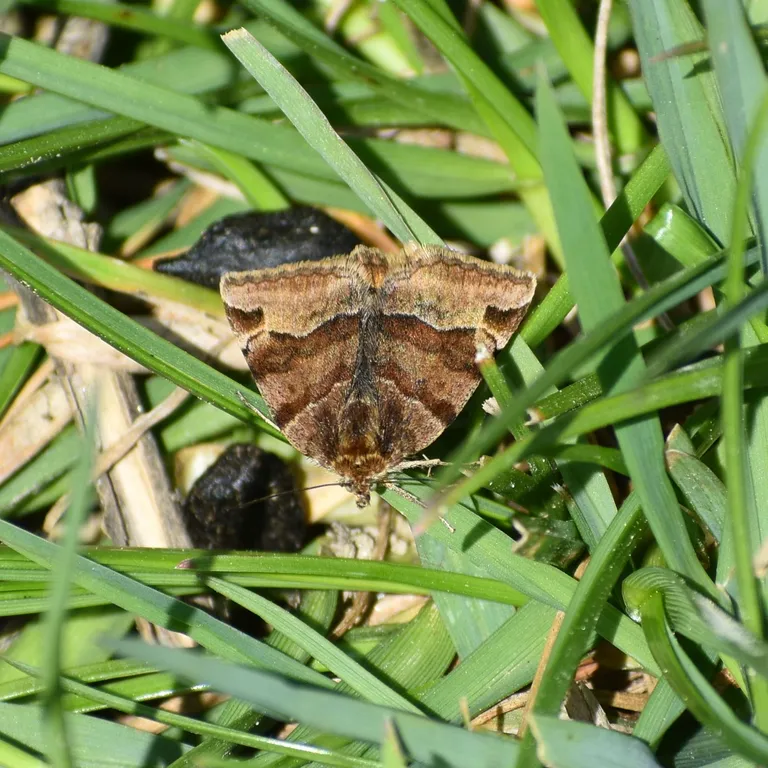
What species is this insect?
Euclidia glyphica
